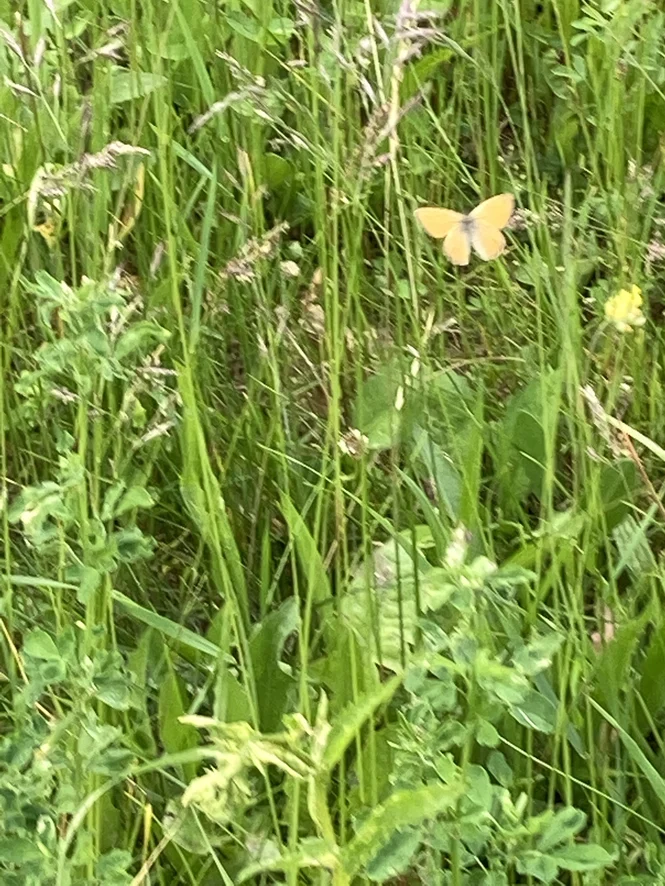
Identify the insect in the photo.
Coenonympha pamphilus
